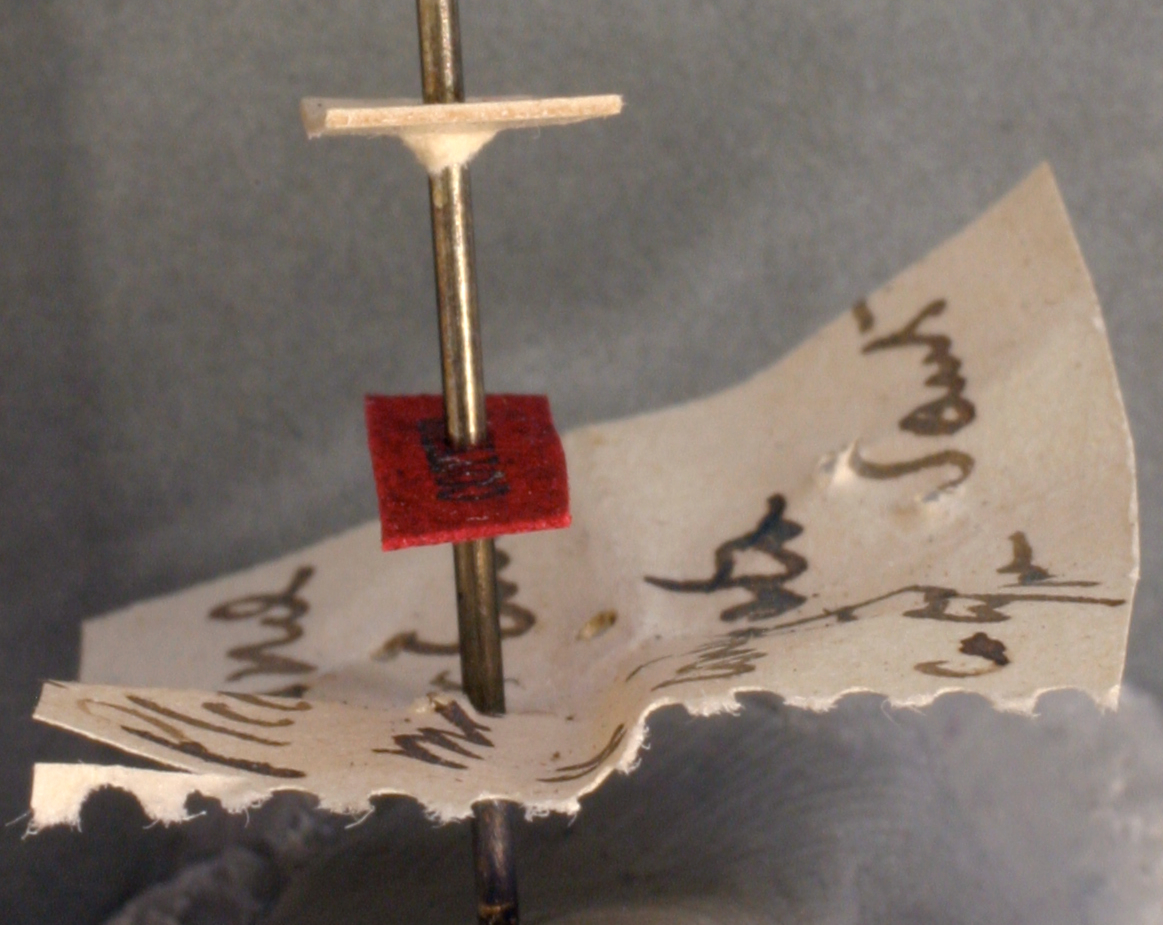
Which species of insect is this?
Plectroctena minor
